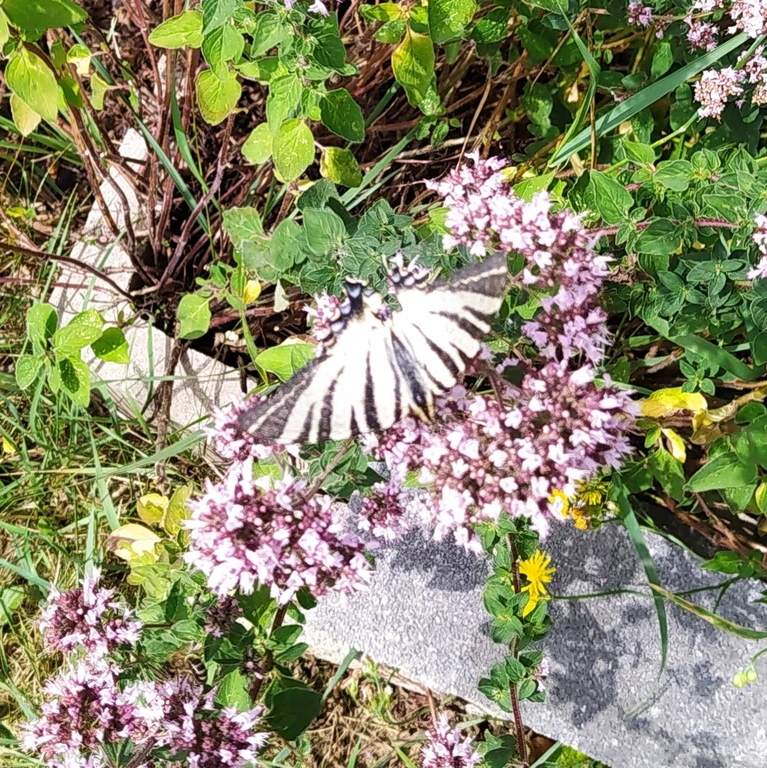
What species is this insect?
Iphiclides podalirius
